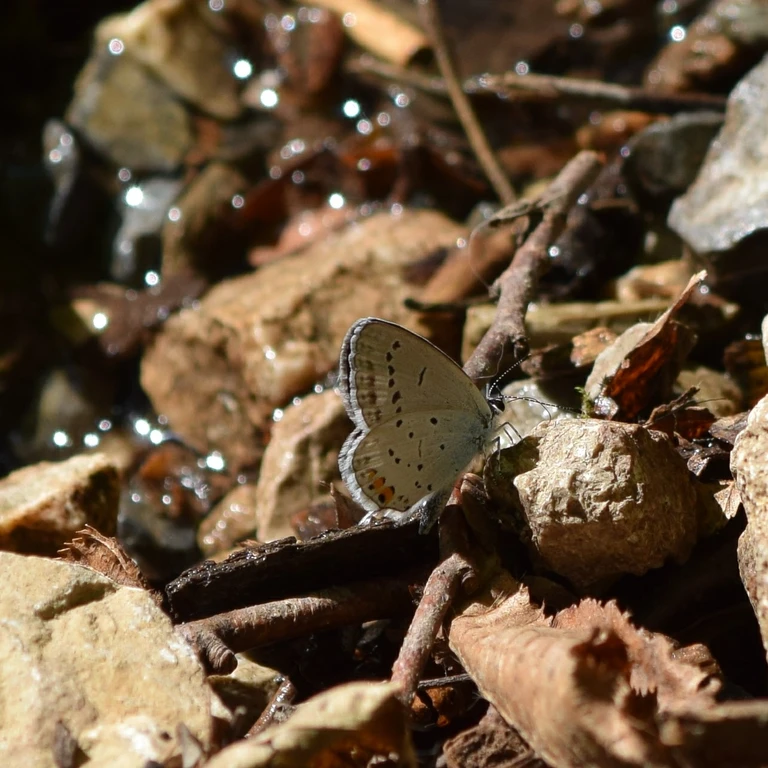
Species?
Cupido argiades (also Elkalyce argiades)
